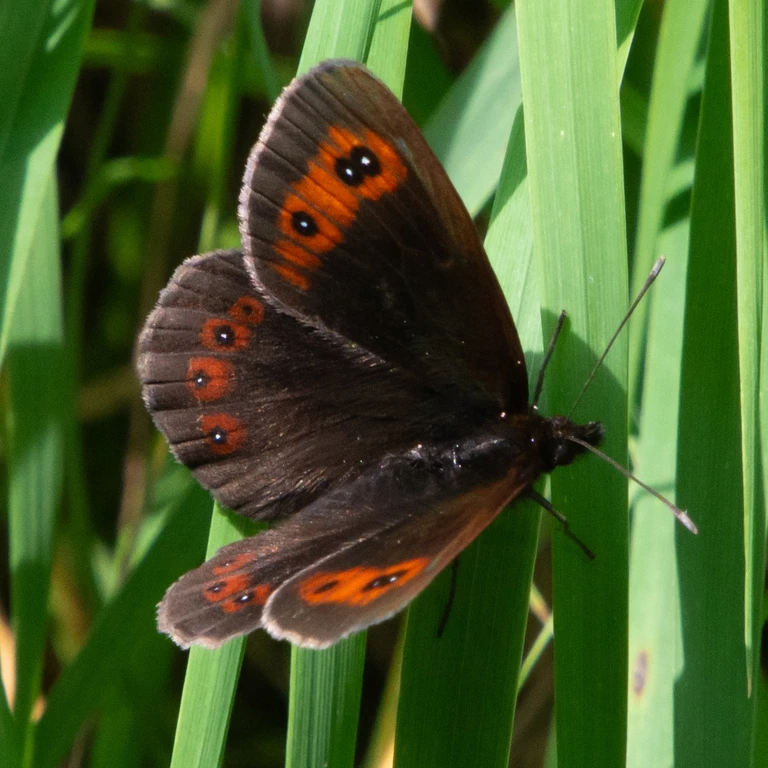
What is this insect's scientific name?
Erebia aethiops
